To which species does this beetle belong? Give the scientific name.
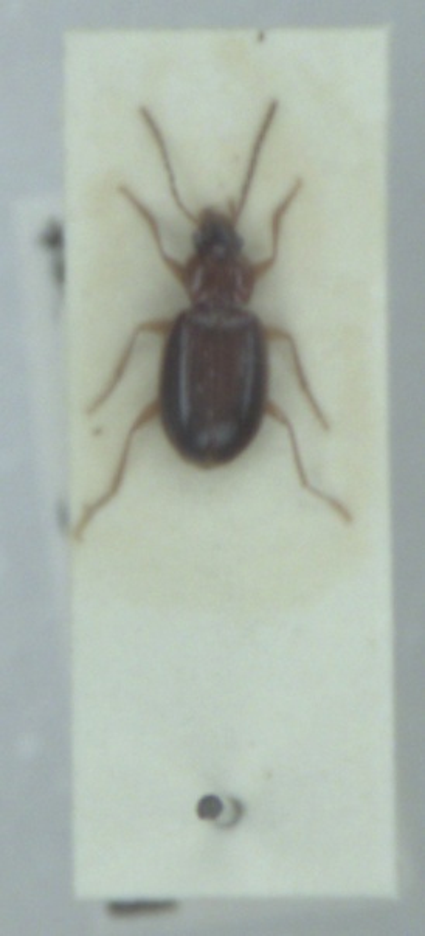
Ocys harpaloides
